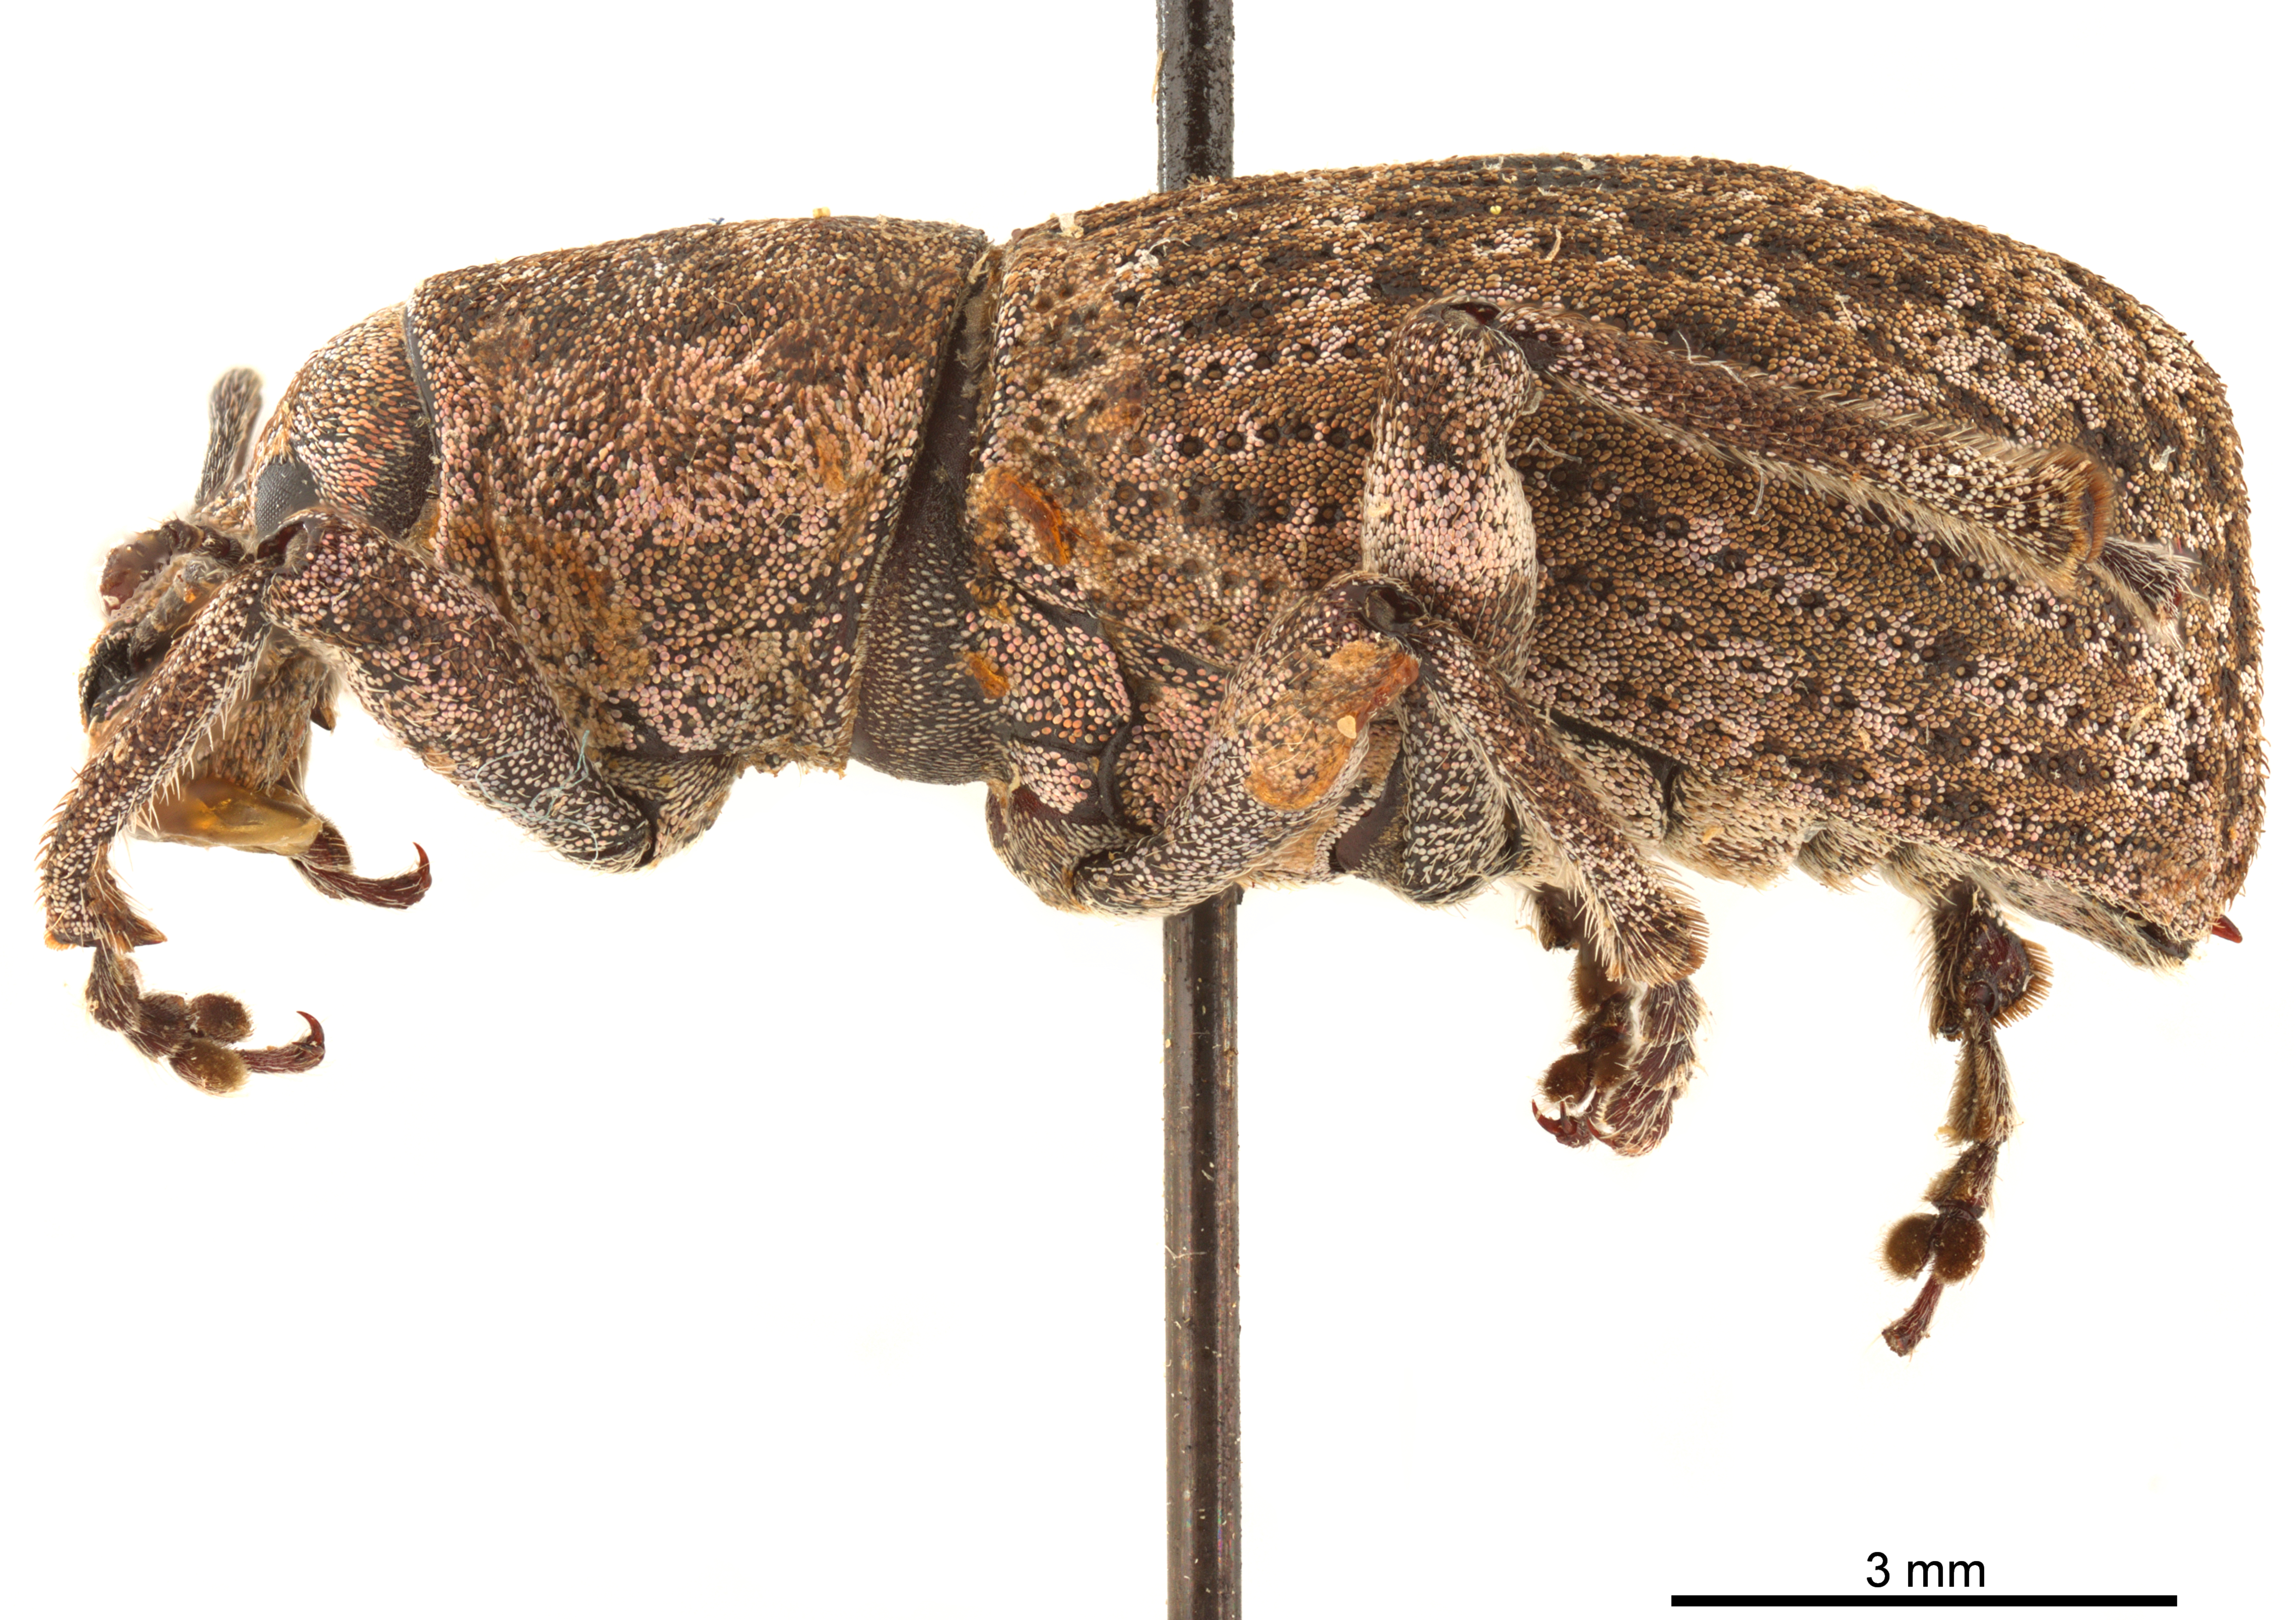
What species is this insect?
Dyslobus lecontei (also Lepesoma lecontei)
